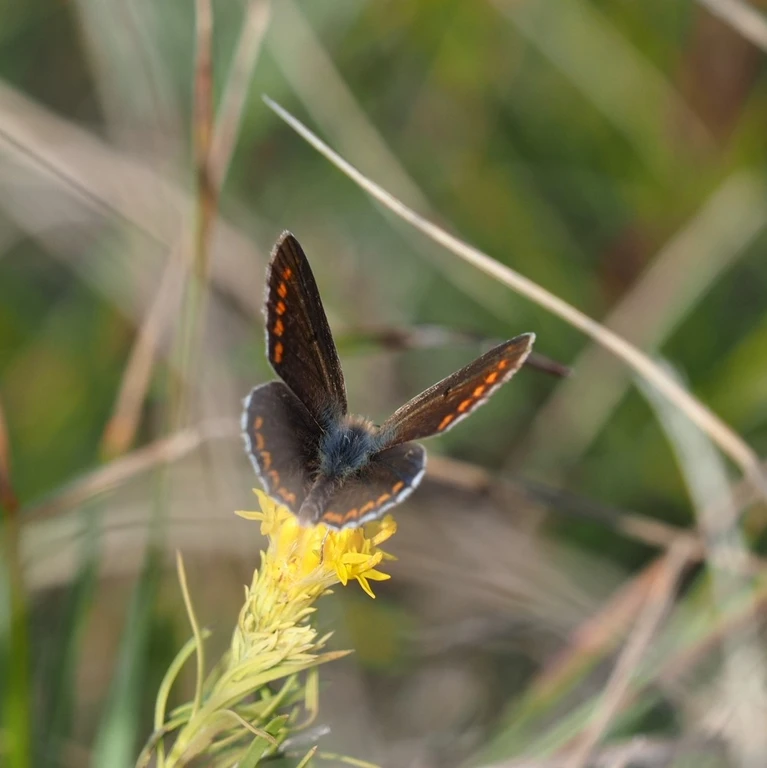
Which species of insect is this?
Aricia agestis/artaxerxes
